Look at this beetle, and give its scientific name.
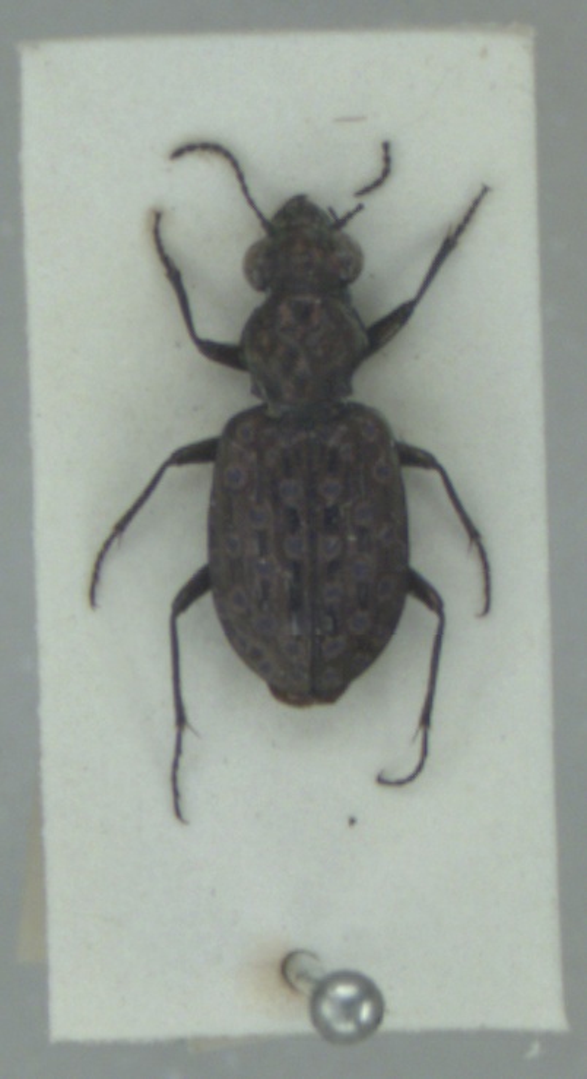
Elaphrus uliginosus
